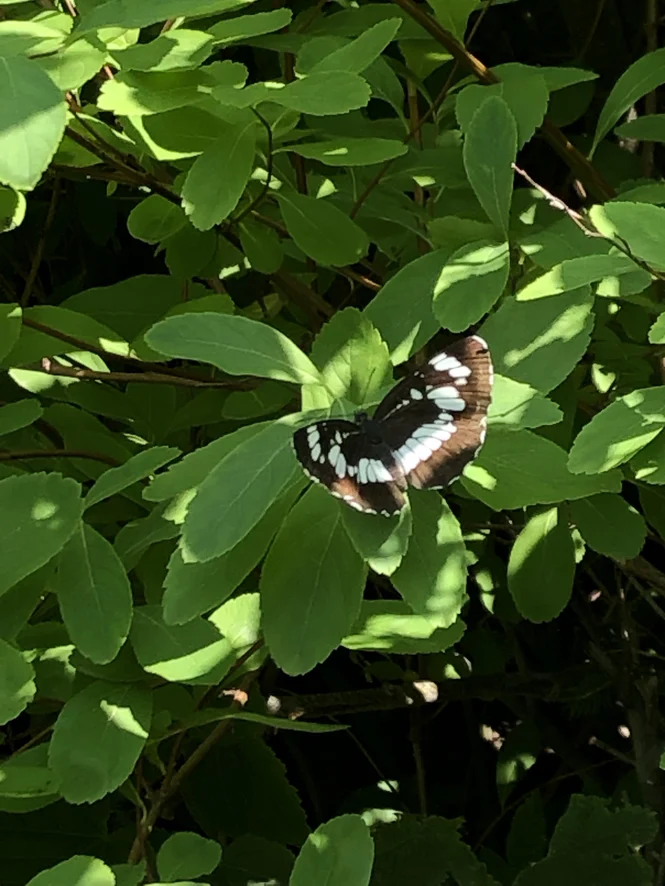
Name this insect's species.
Neptis rivularis
